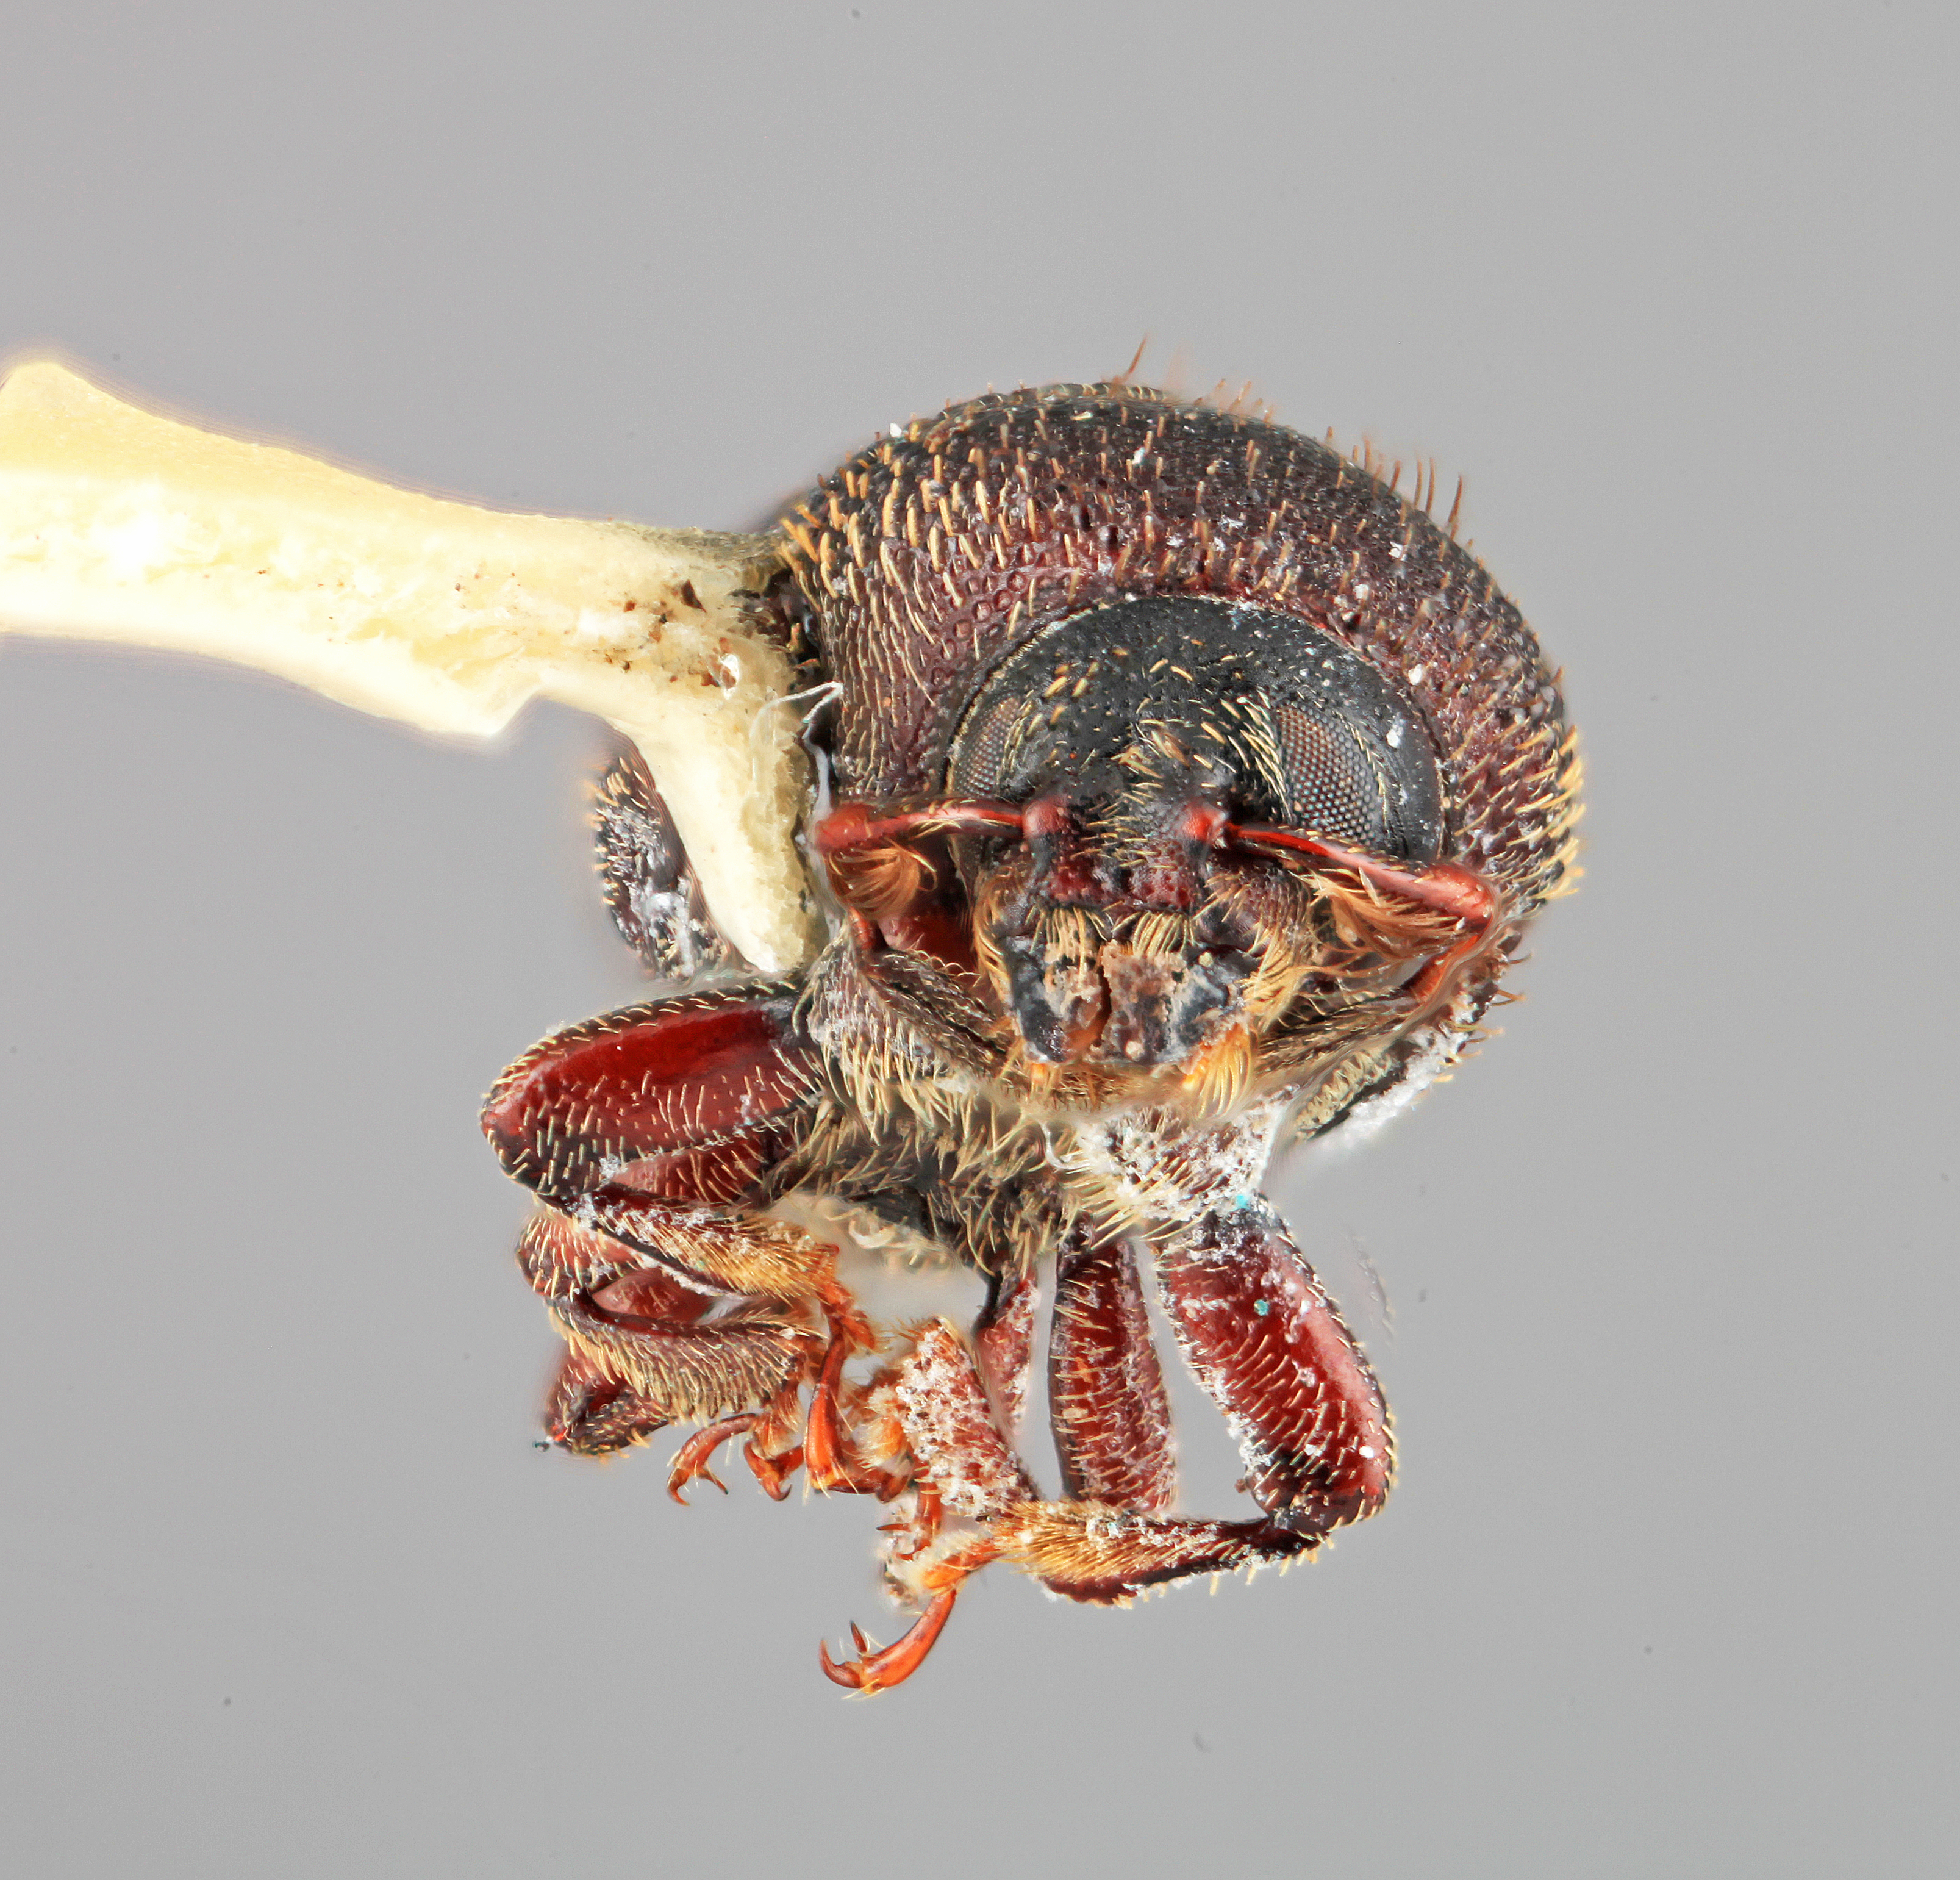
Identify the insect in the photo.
Phloeotribus maurus
